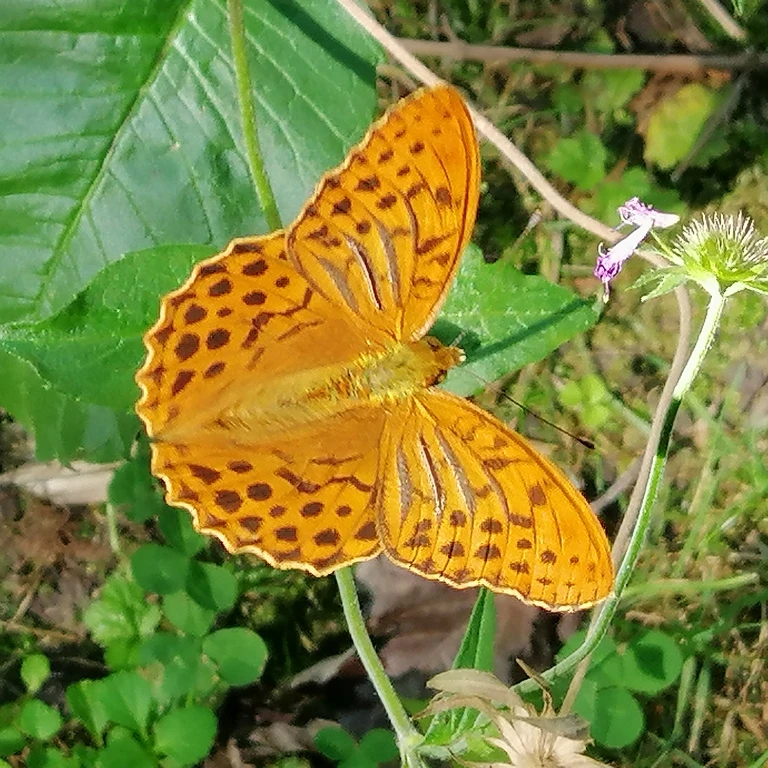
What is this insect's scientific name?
Argynnis paphia
